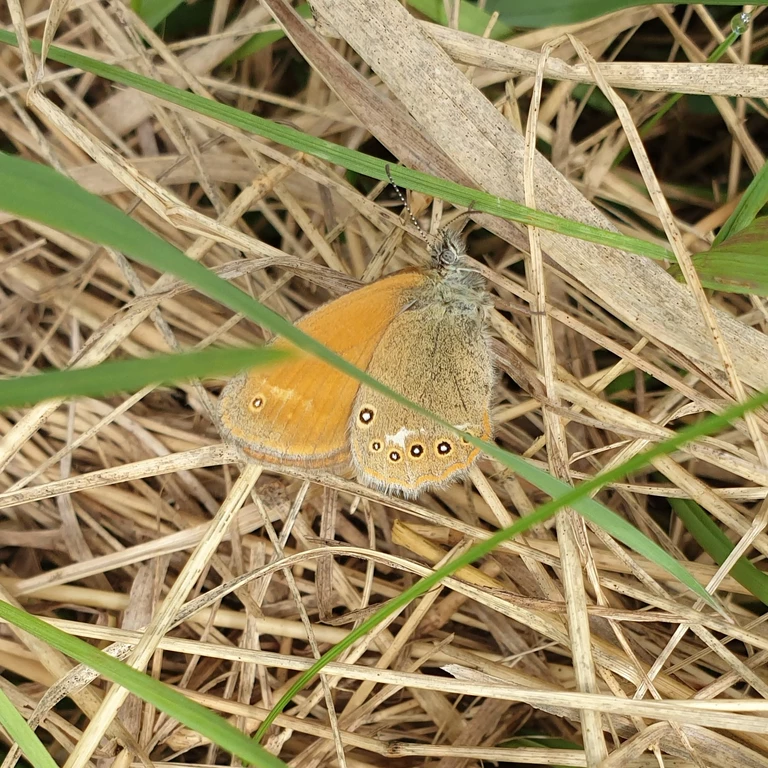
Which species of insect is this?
Coenonympha glycerion (also Coenonympha iphis)
